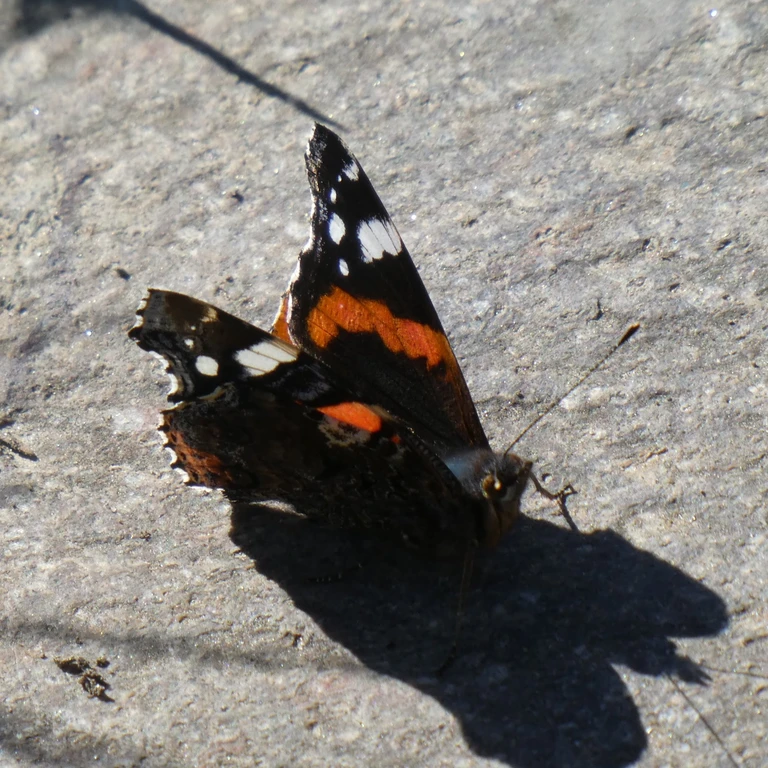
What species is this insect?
Vanessa atalanta
